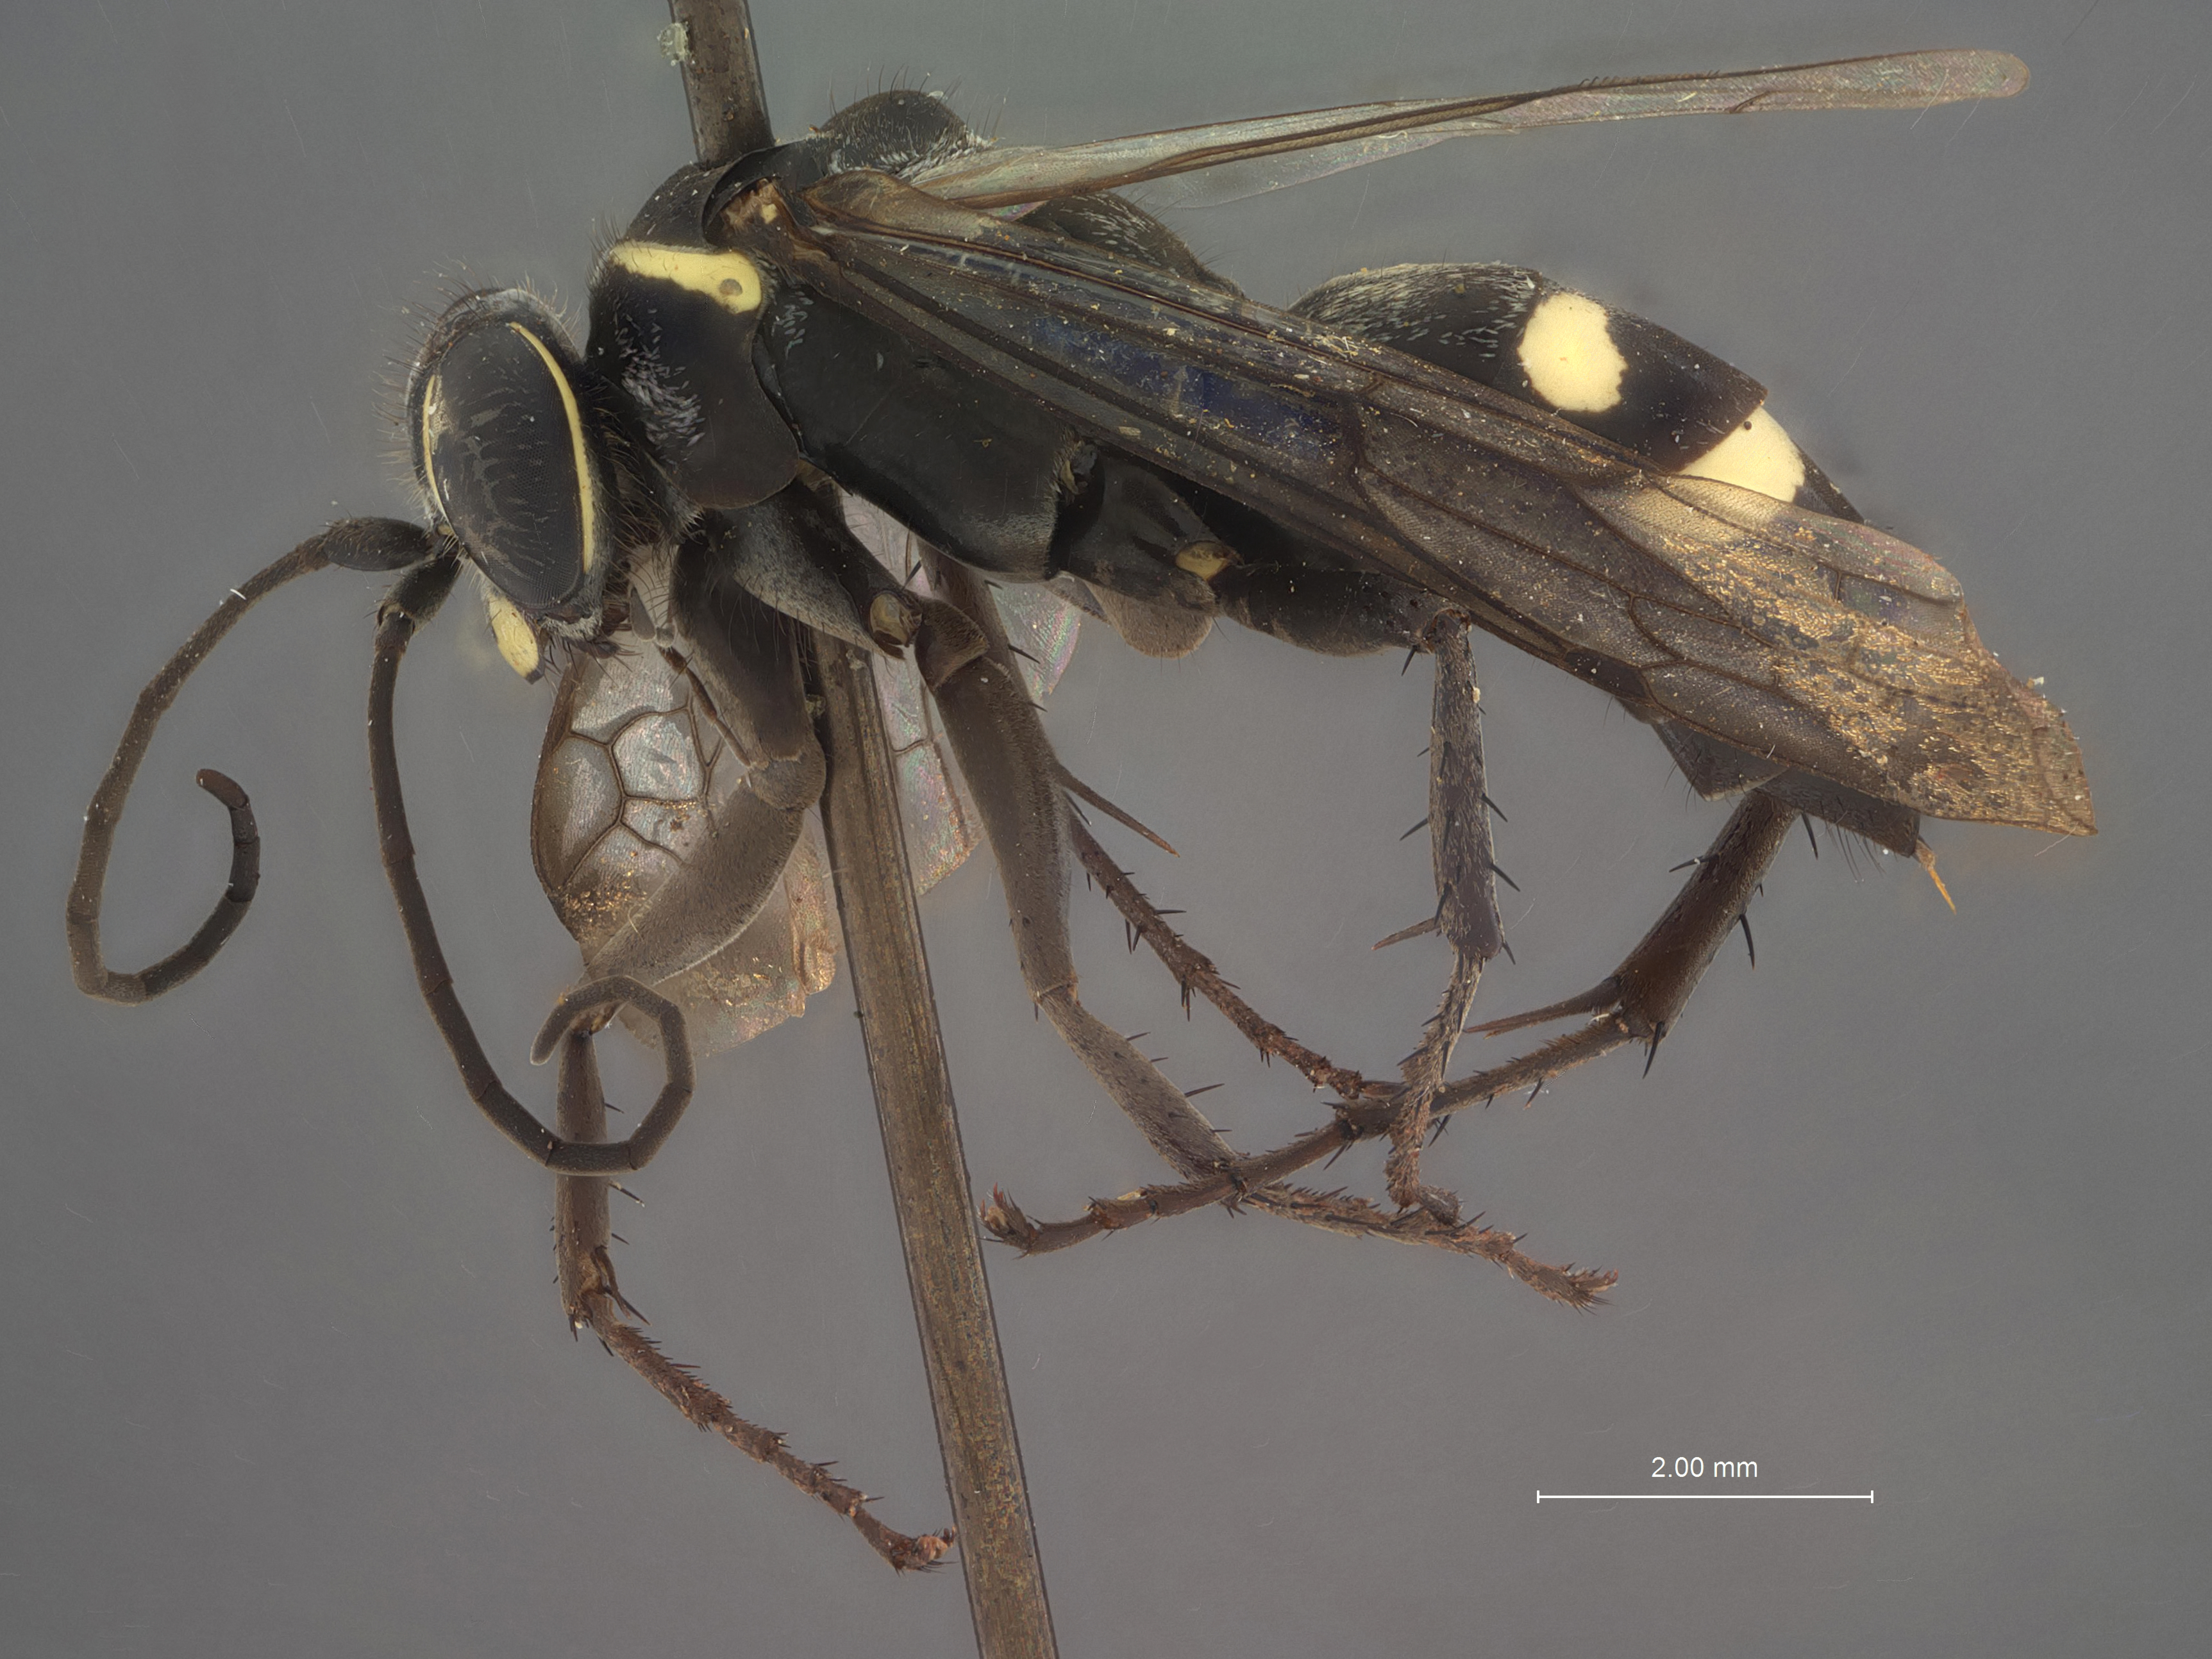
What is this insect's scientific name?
Episyron maehleri
